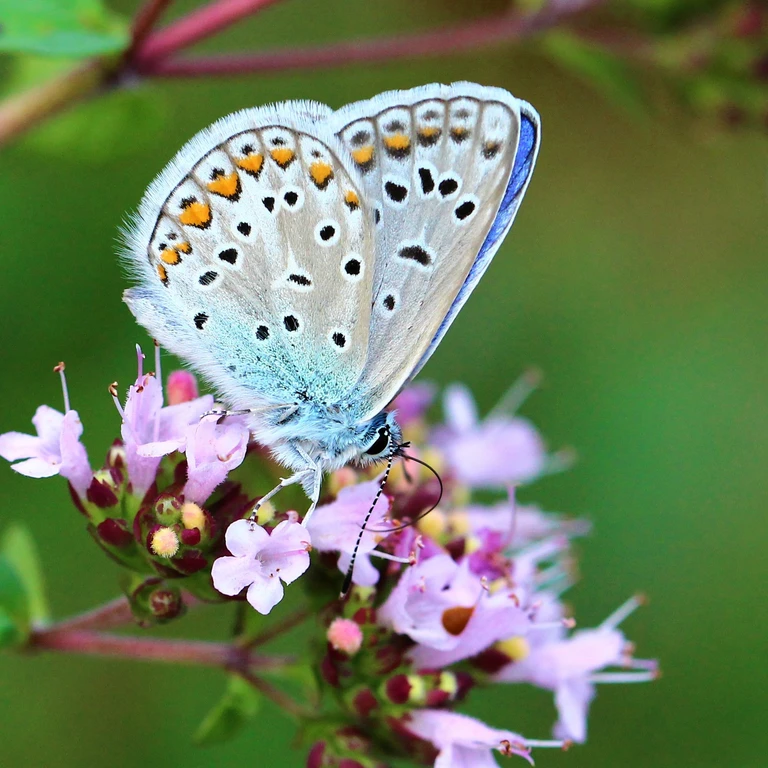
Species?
Polyommatus icarus
